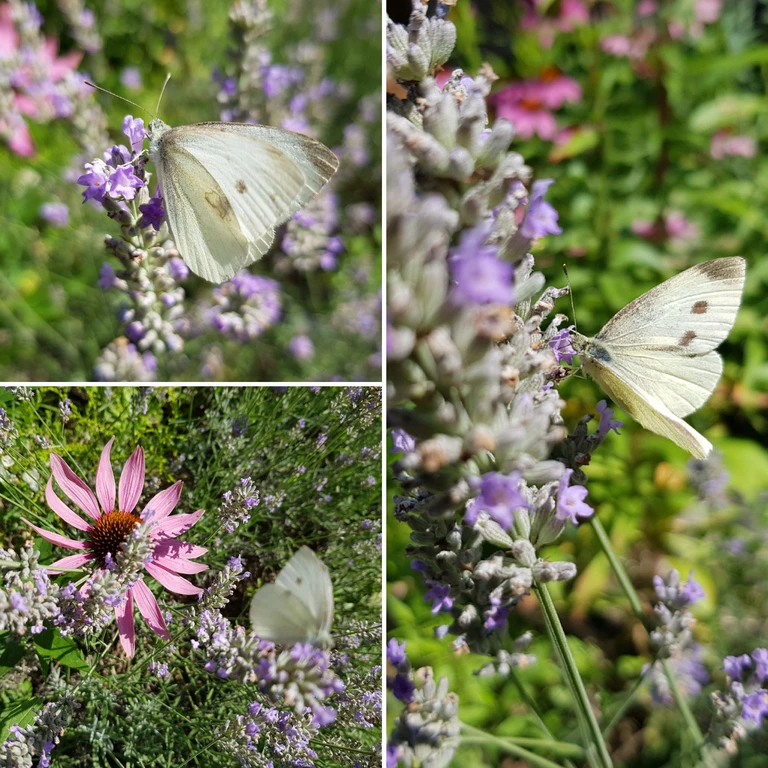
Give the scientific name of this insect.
Pieris rapae
